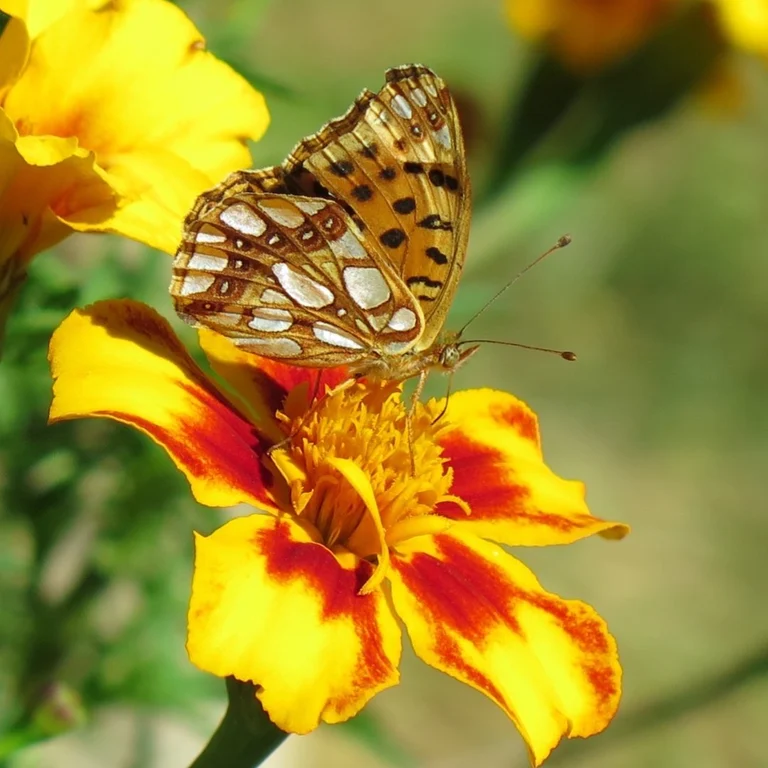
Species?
Issoria lathonia
